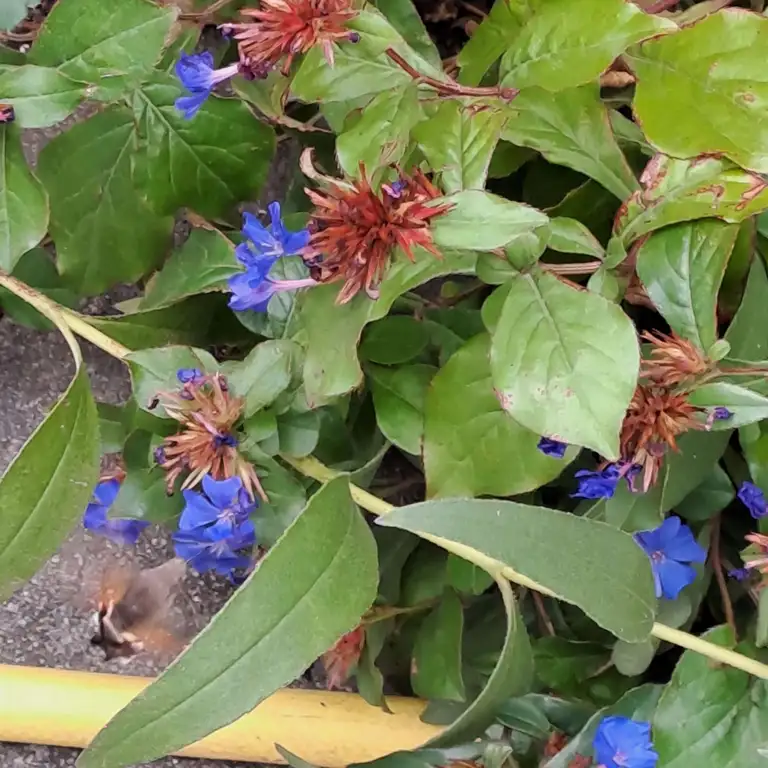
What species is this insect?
Macroglossum stellatarum
